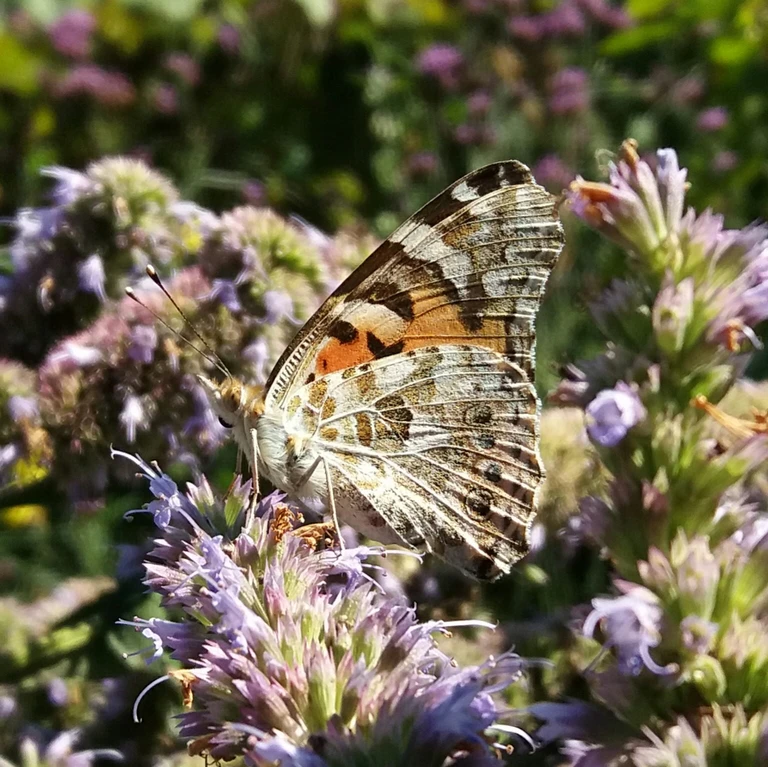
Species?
Vanessa cardui
